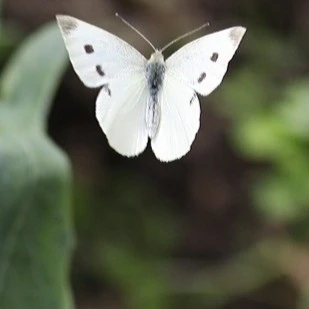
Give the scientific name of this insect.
Pieris rapae
